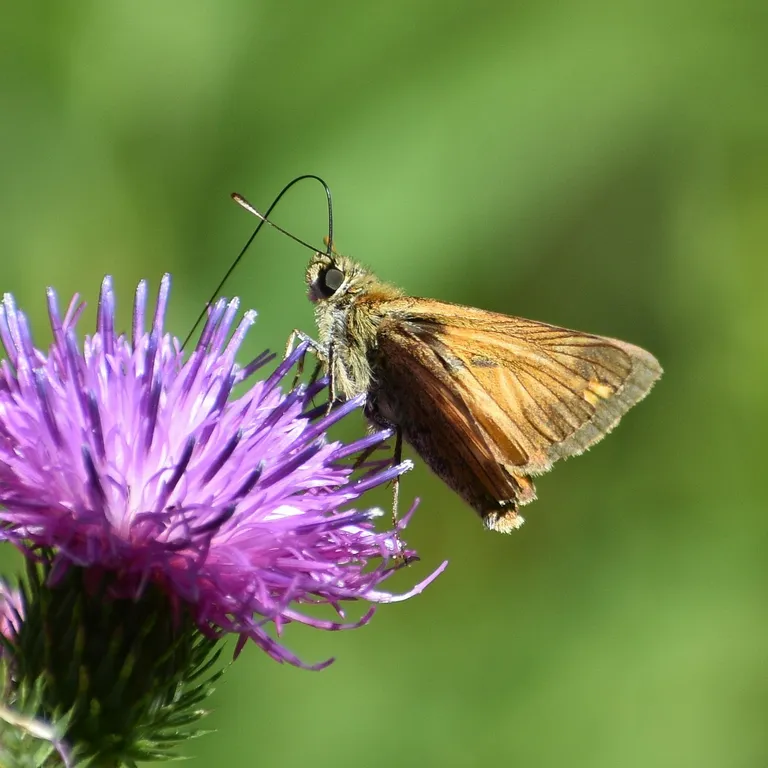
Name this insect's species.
Ochlodes sylvanus (also Ochlodes venata)
